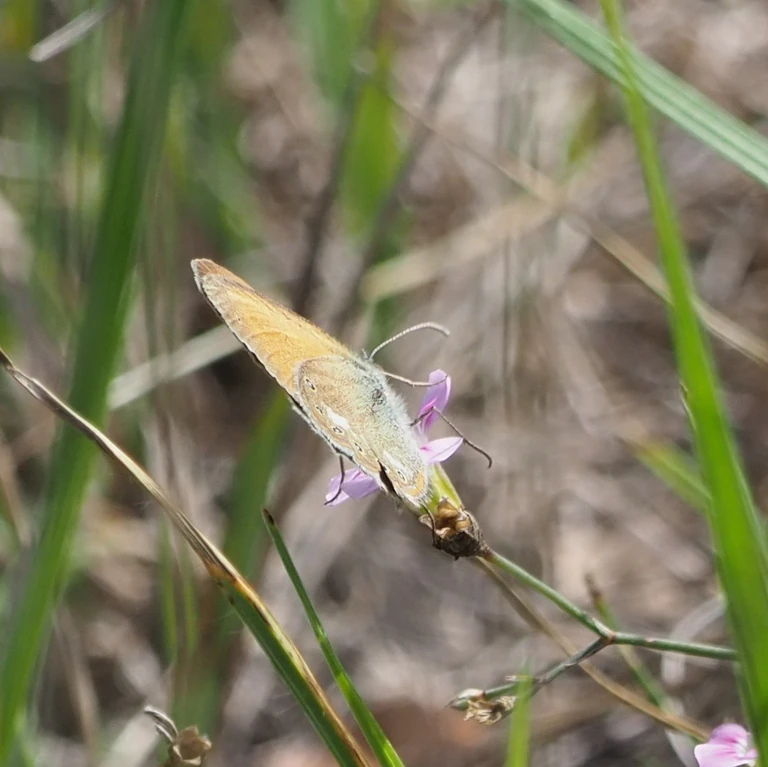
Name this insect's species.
Coenonympha glycerion (also Coenonympha iphis)
